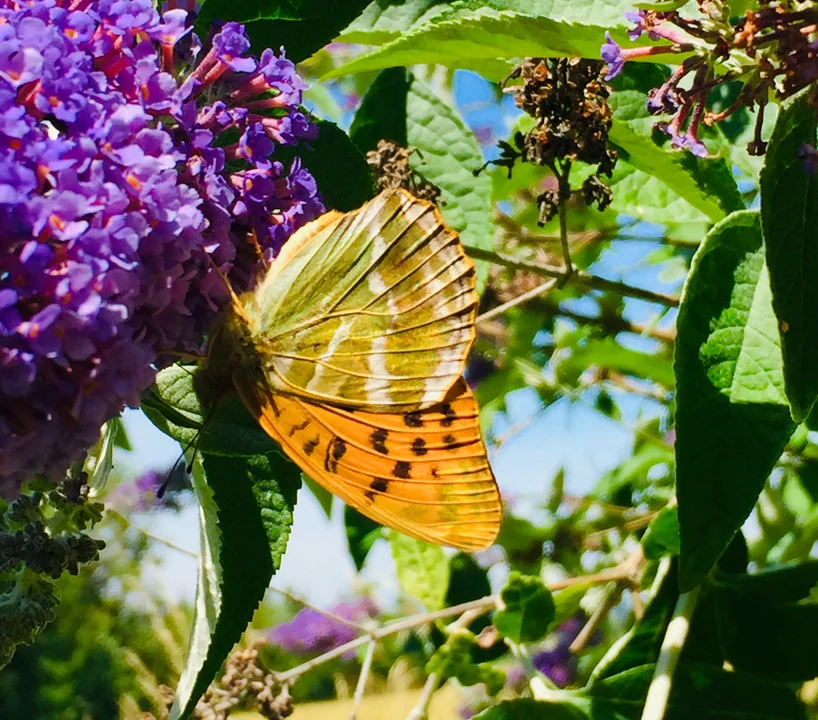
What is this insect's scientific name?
Argynnis paphia
